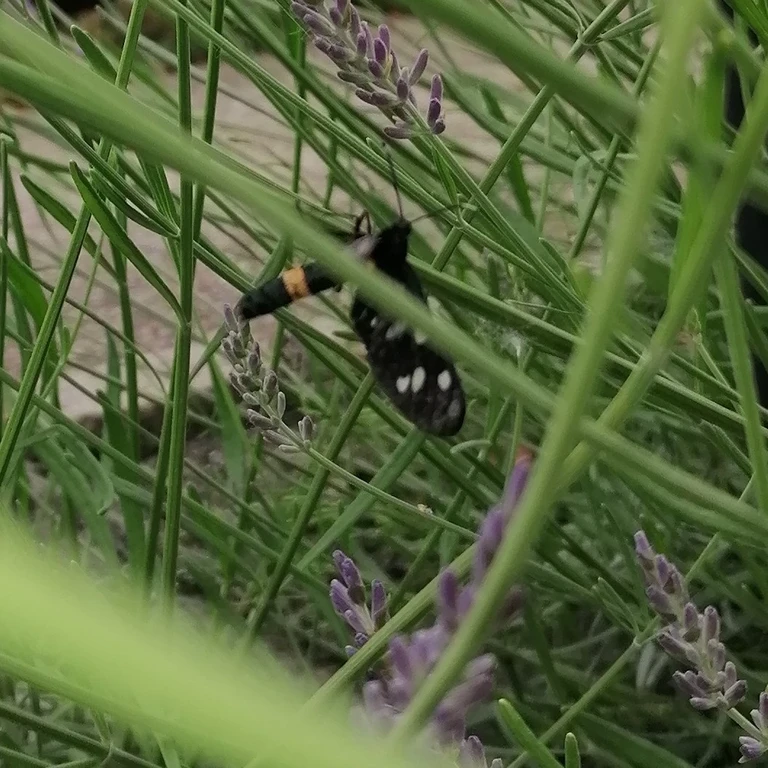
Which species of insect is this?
Amata phegea
